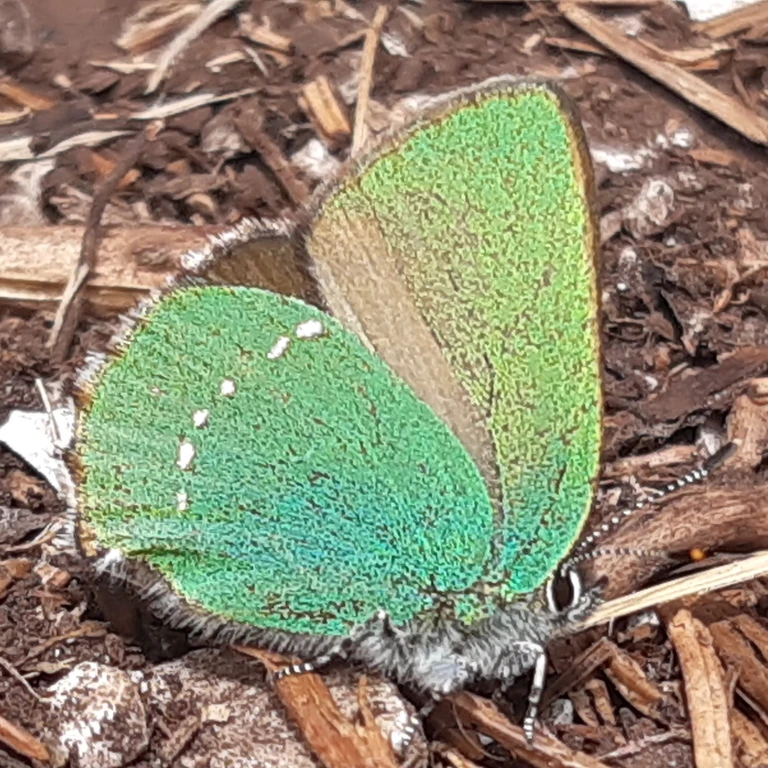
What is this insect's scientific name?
Callophrys rubi
